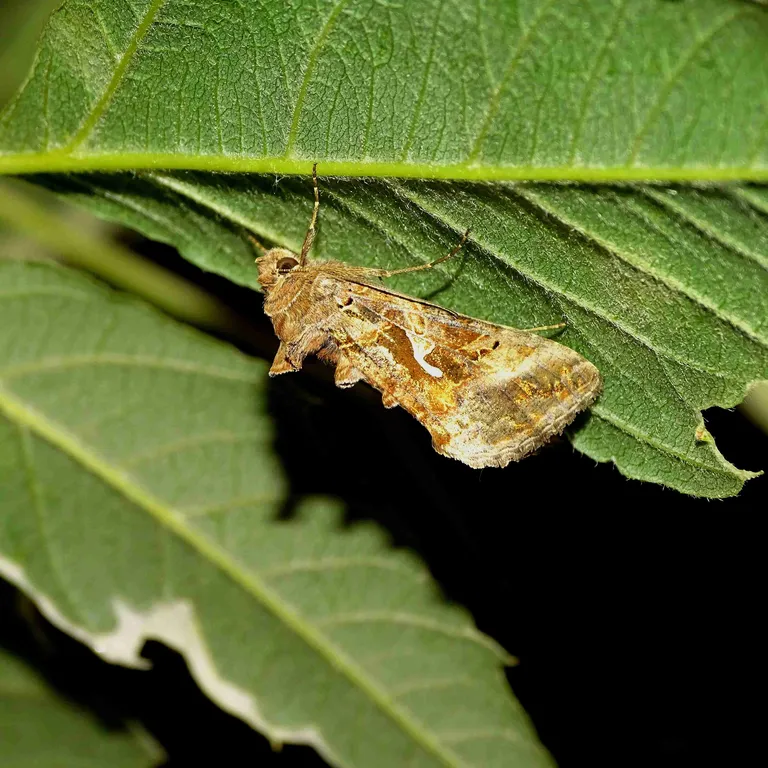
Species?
Autographa gamma
